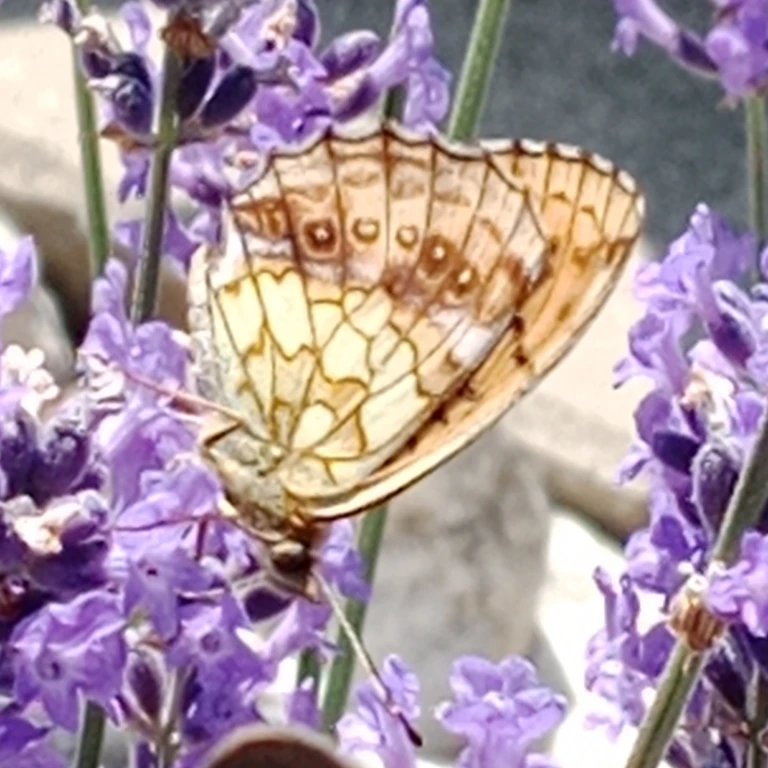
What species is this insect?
Brenthis ino
